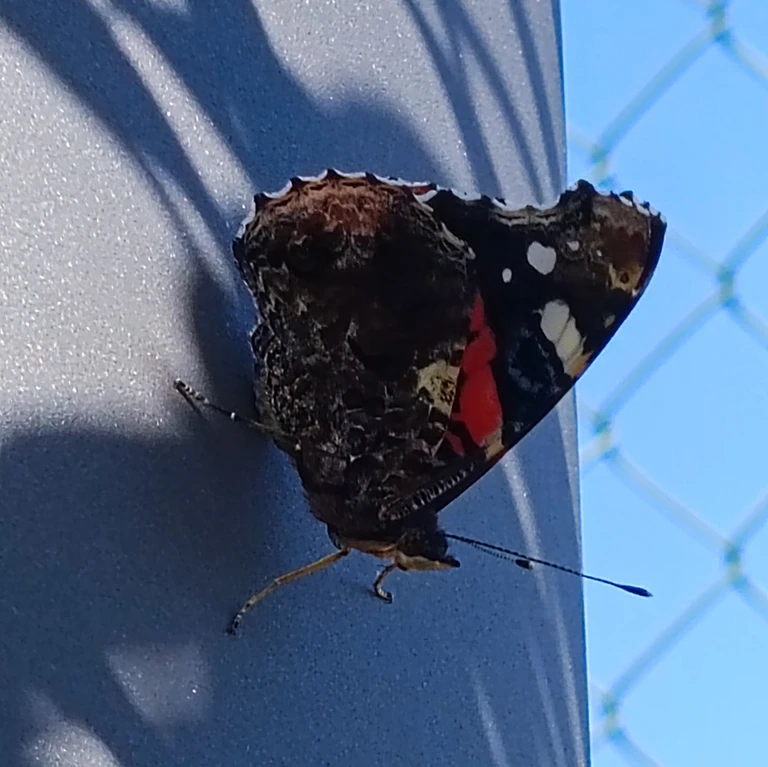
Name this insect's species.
Vanessa atalanta
